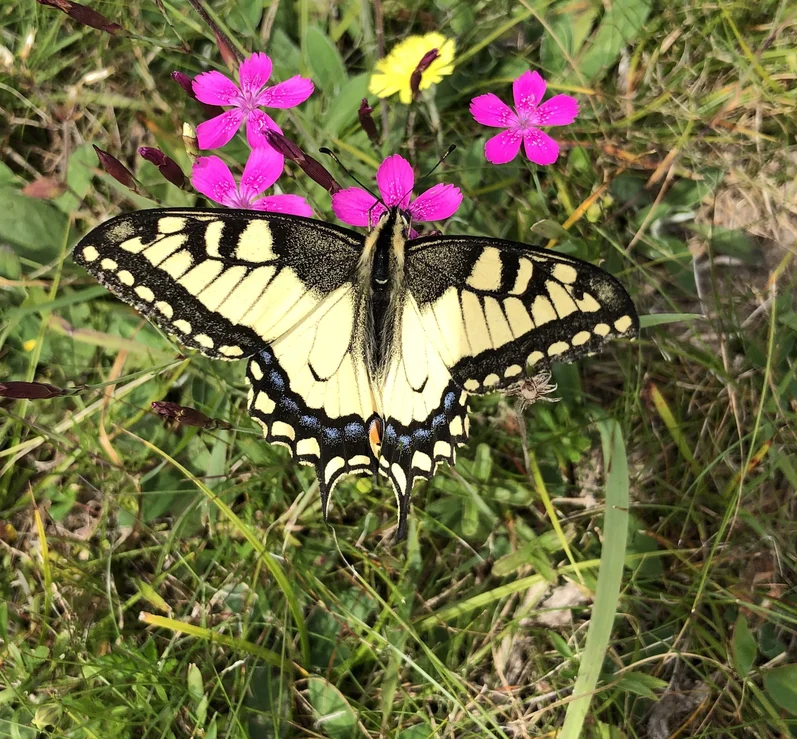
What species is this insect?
Papilio machaon
